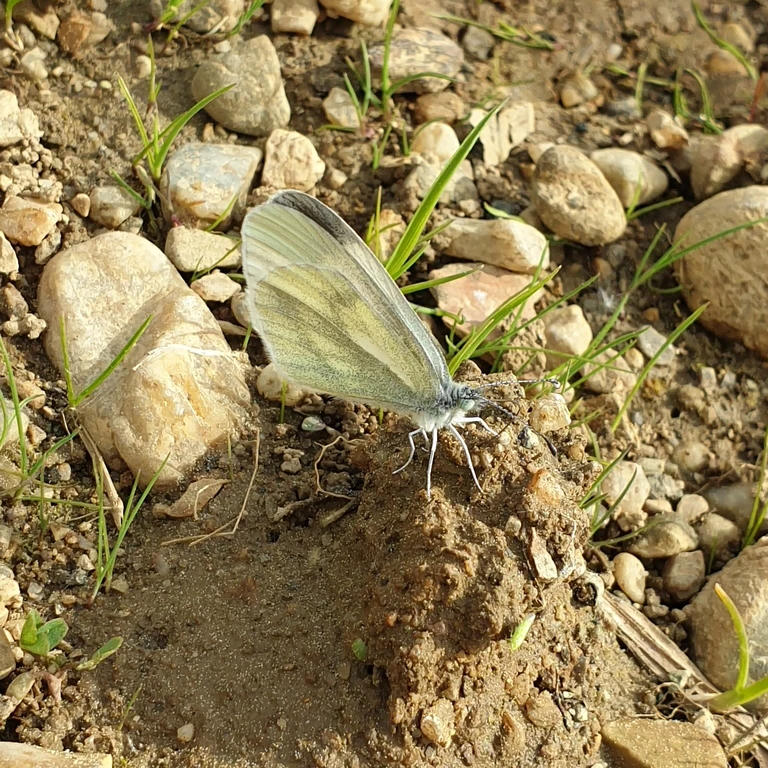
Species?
Leptidea sinapis/juvernica
